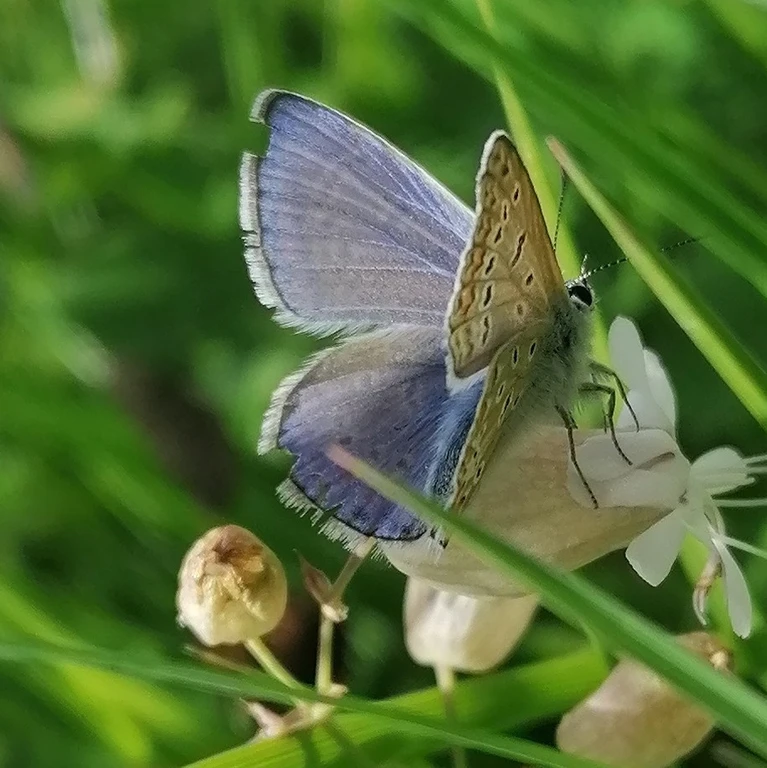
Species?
Polyommatus icarus
